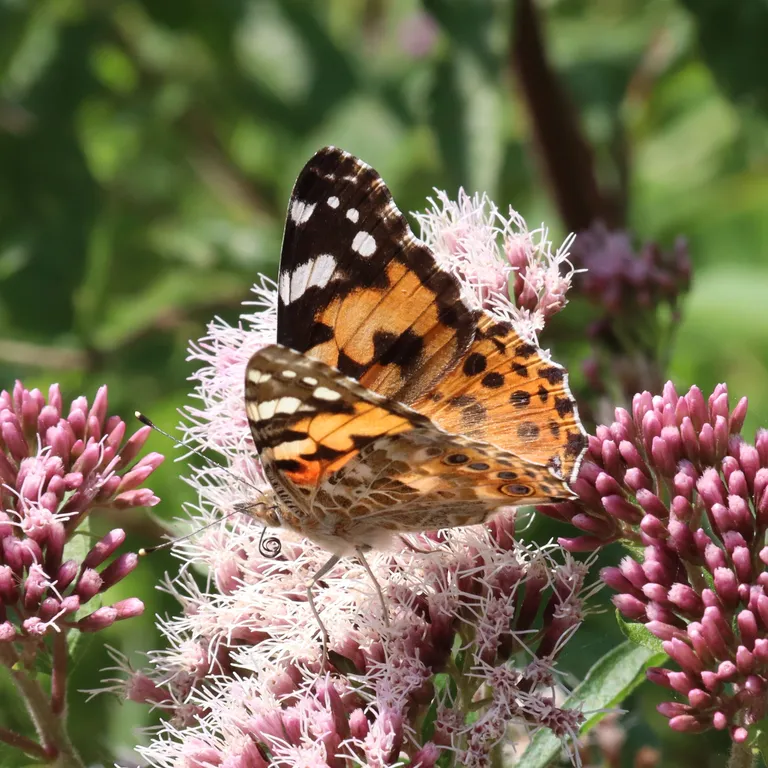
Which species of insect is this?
Vanessa cardui
